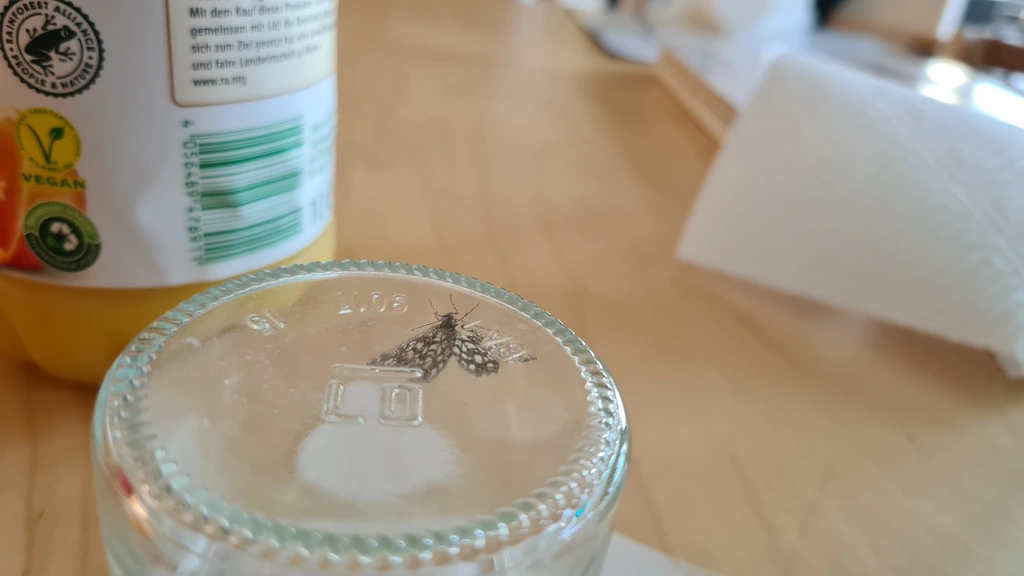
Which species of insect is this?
Chiasmia clathrata
